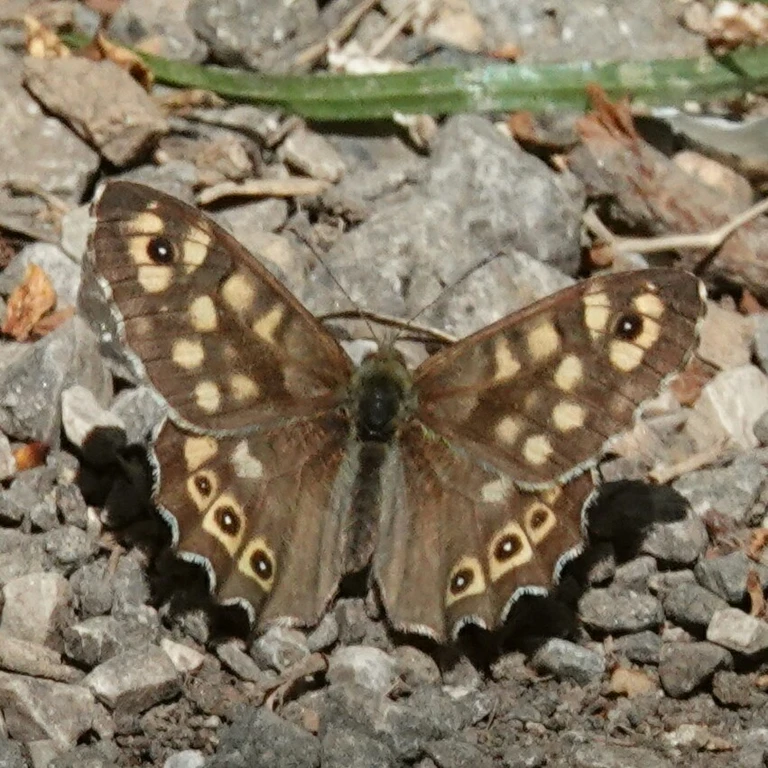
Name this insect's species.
Pararge aegeria
